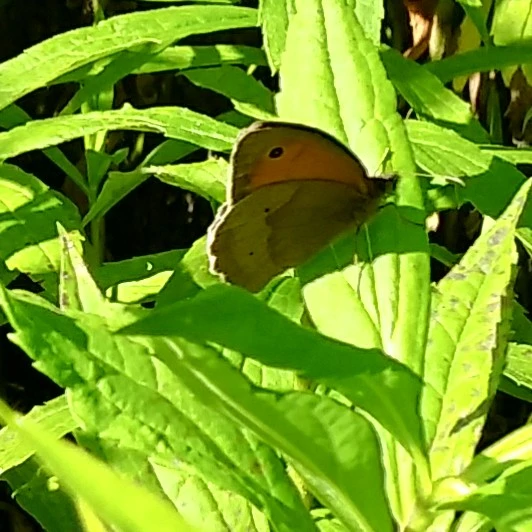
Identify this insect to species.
Maniola jurtina
